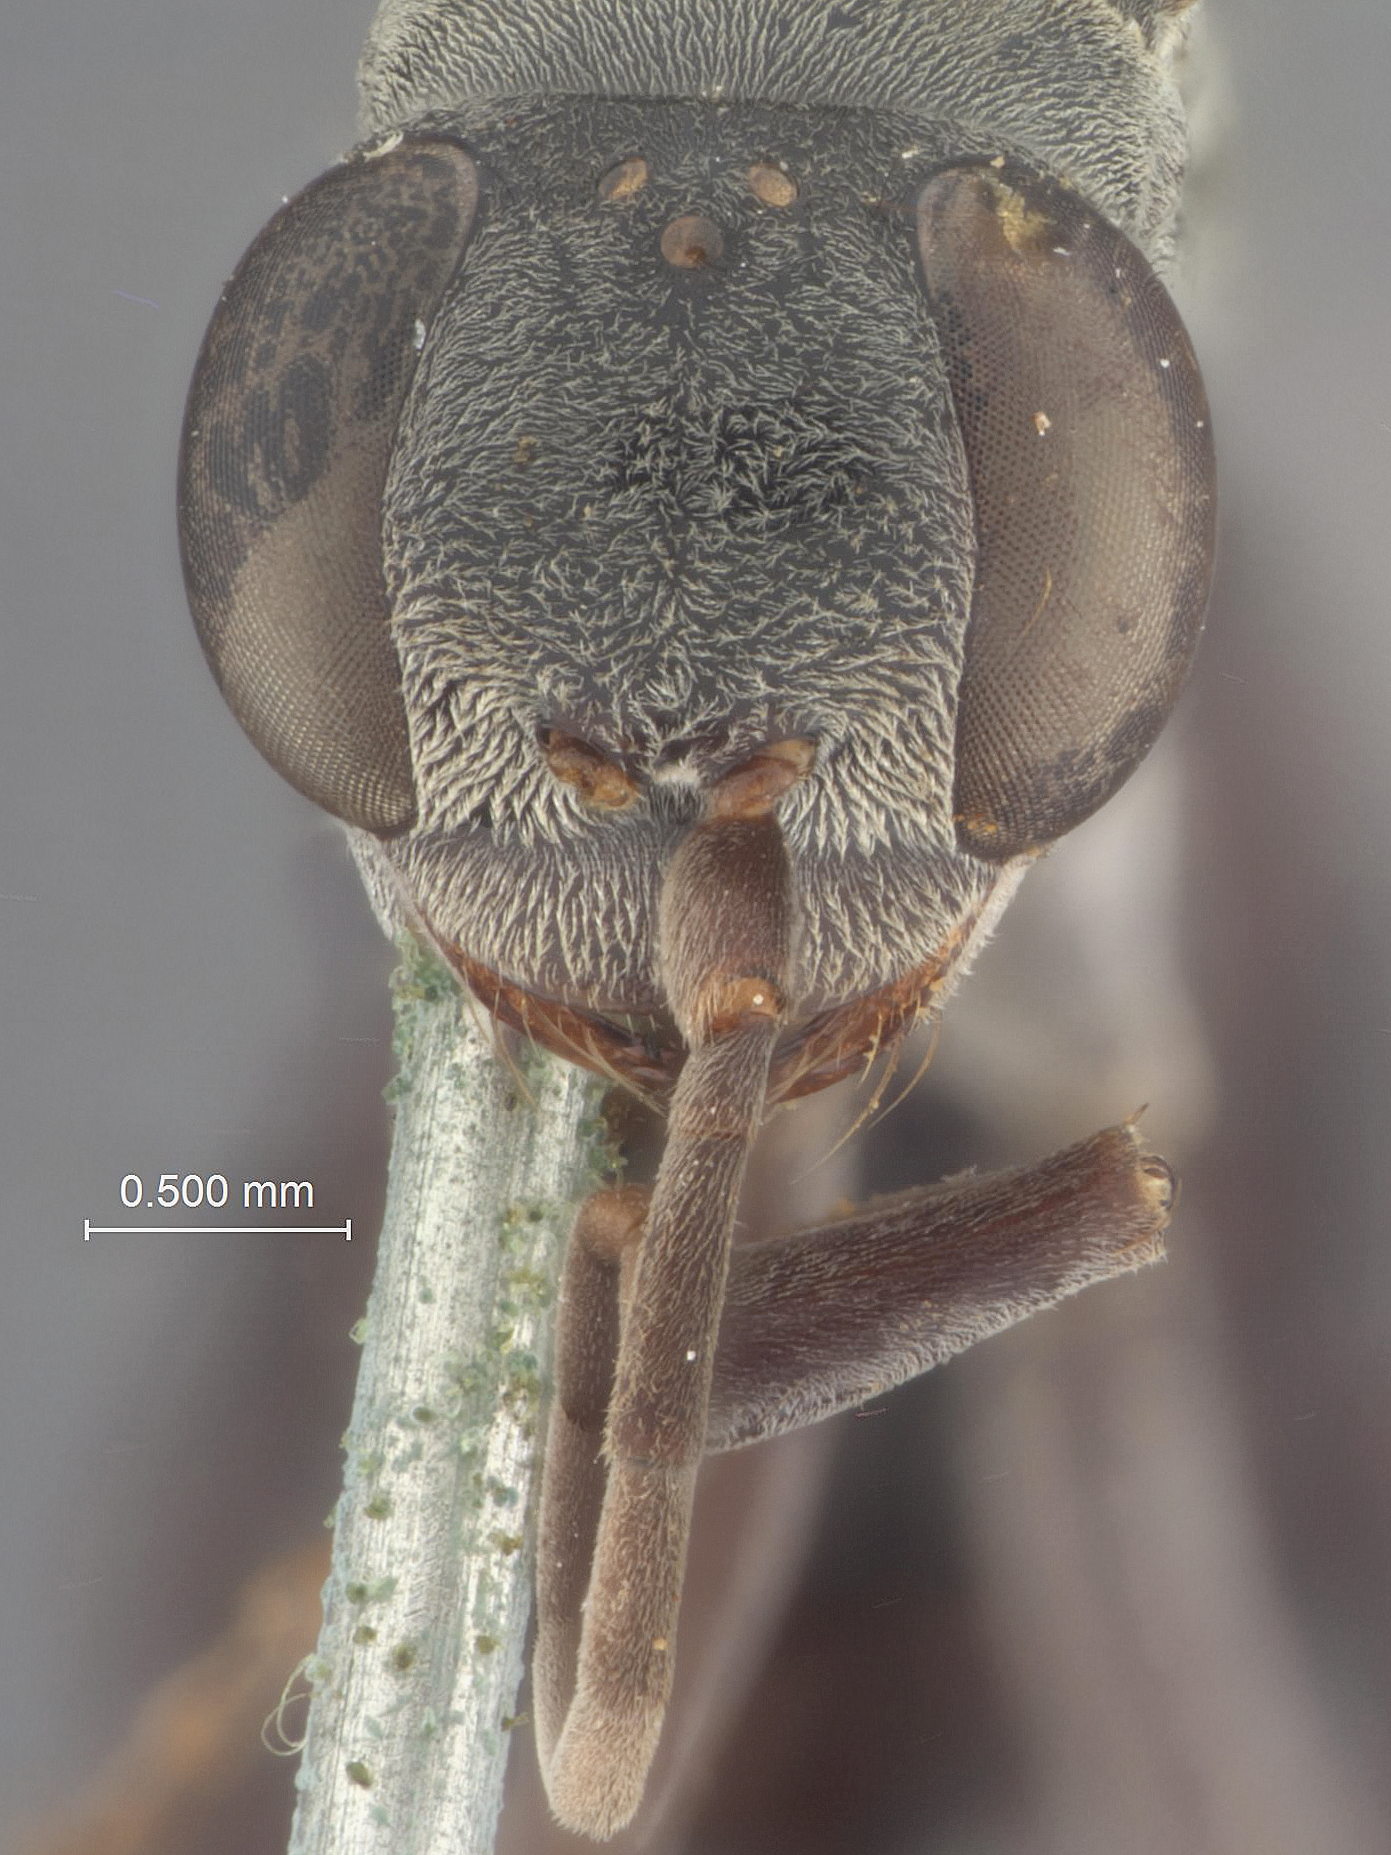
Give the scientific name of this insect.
Gymnochares pulchellus
